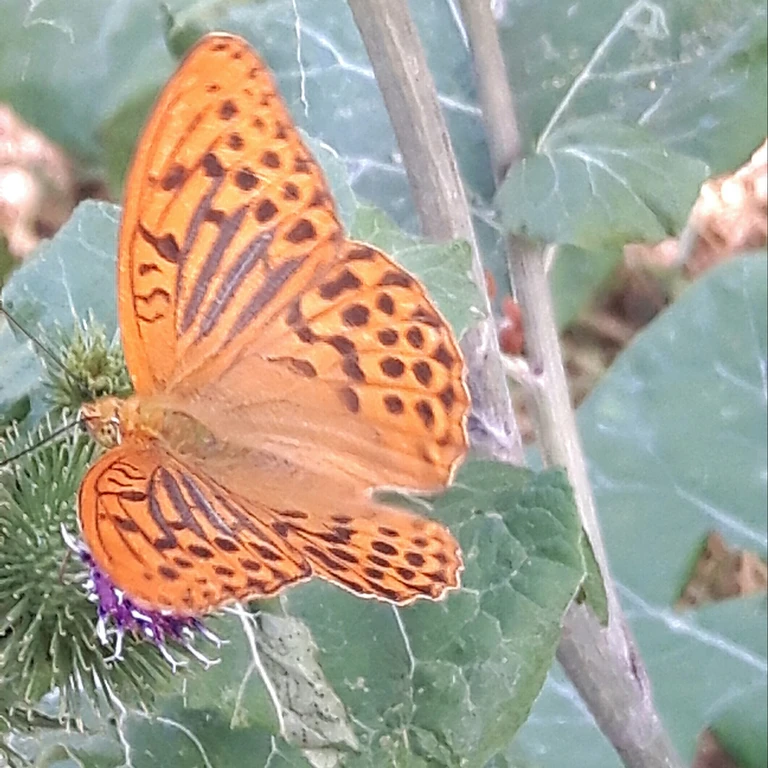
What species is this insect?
Argynnis paphia
